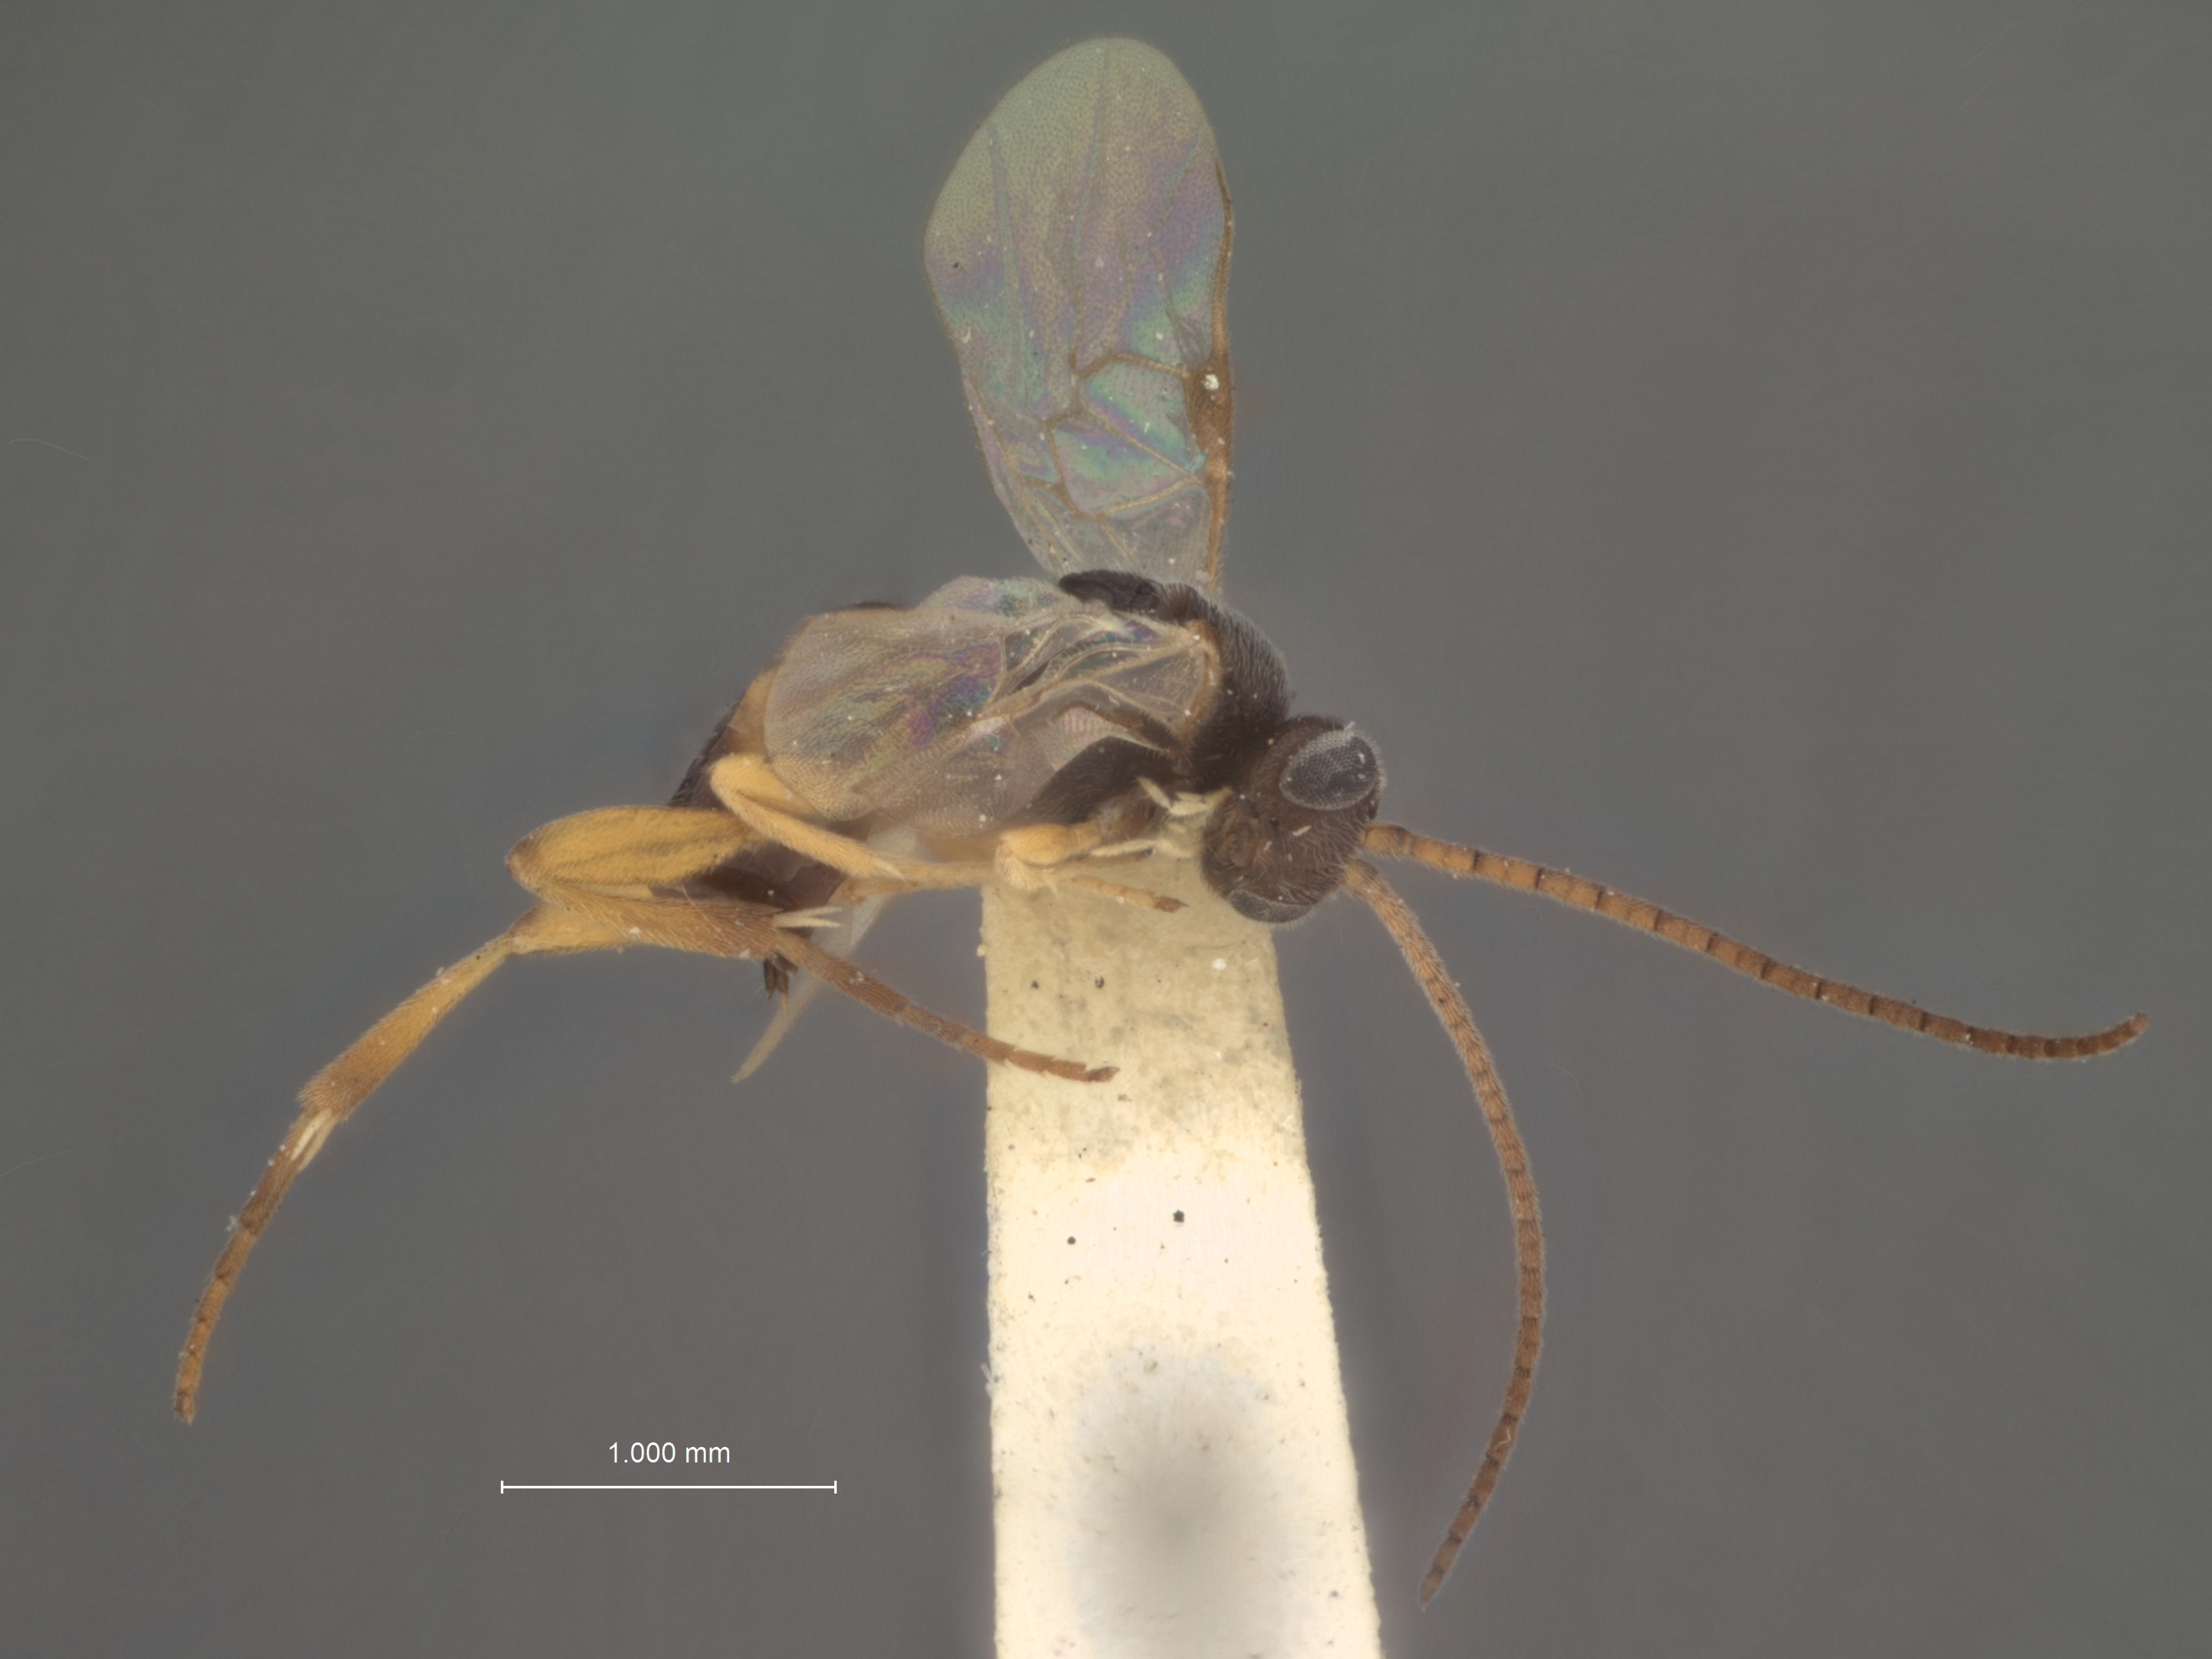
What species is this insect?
Apanteles formosae
